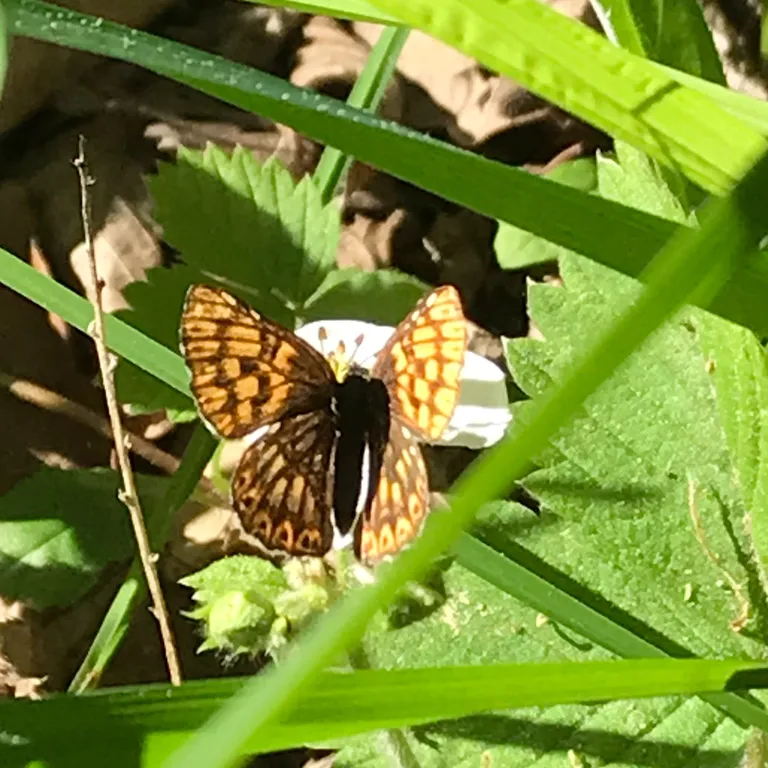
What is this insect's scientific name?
Hamearis lucina
